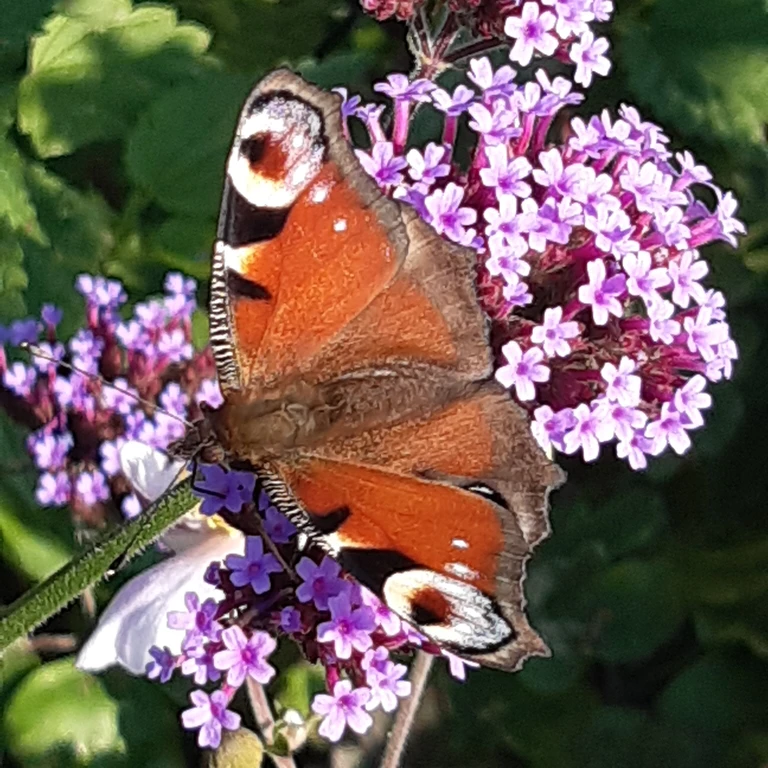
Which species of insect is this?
Aglais io
